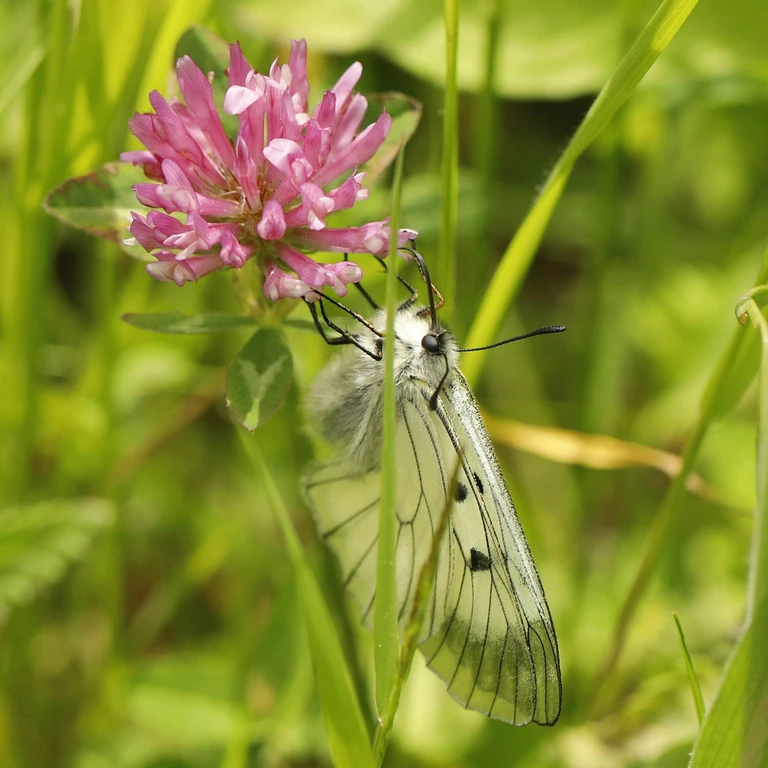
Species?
Parnassius mnemosyne
